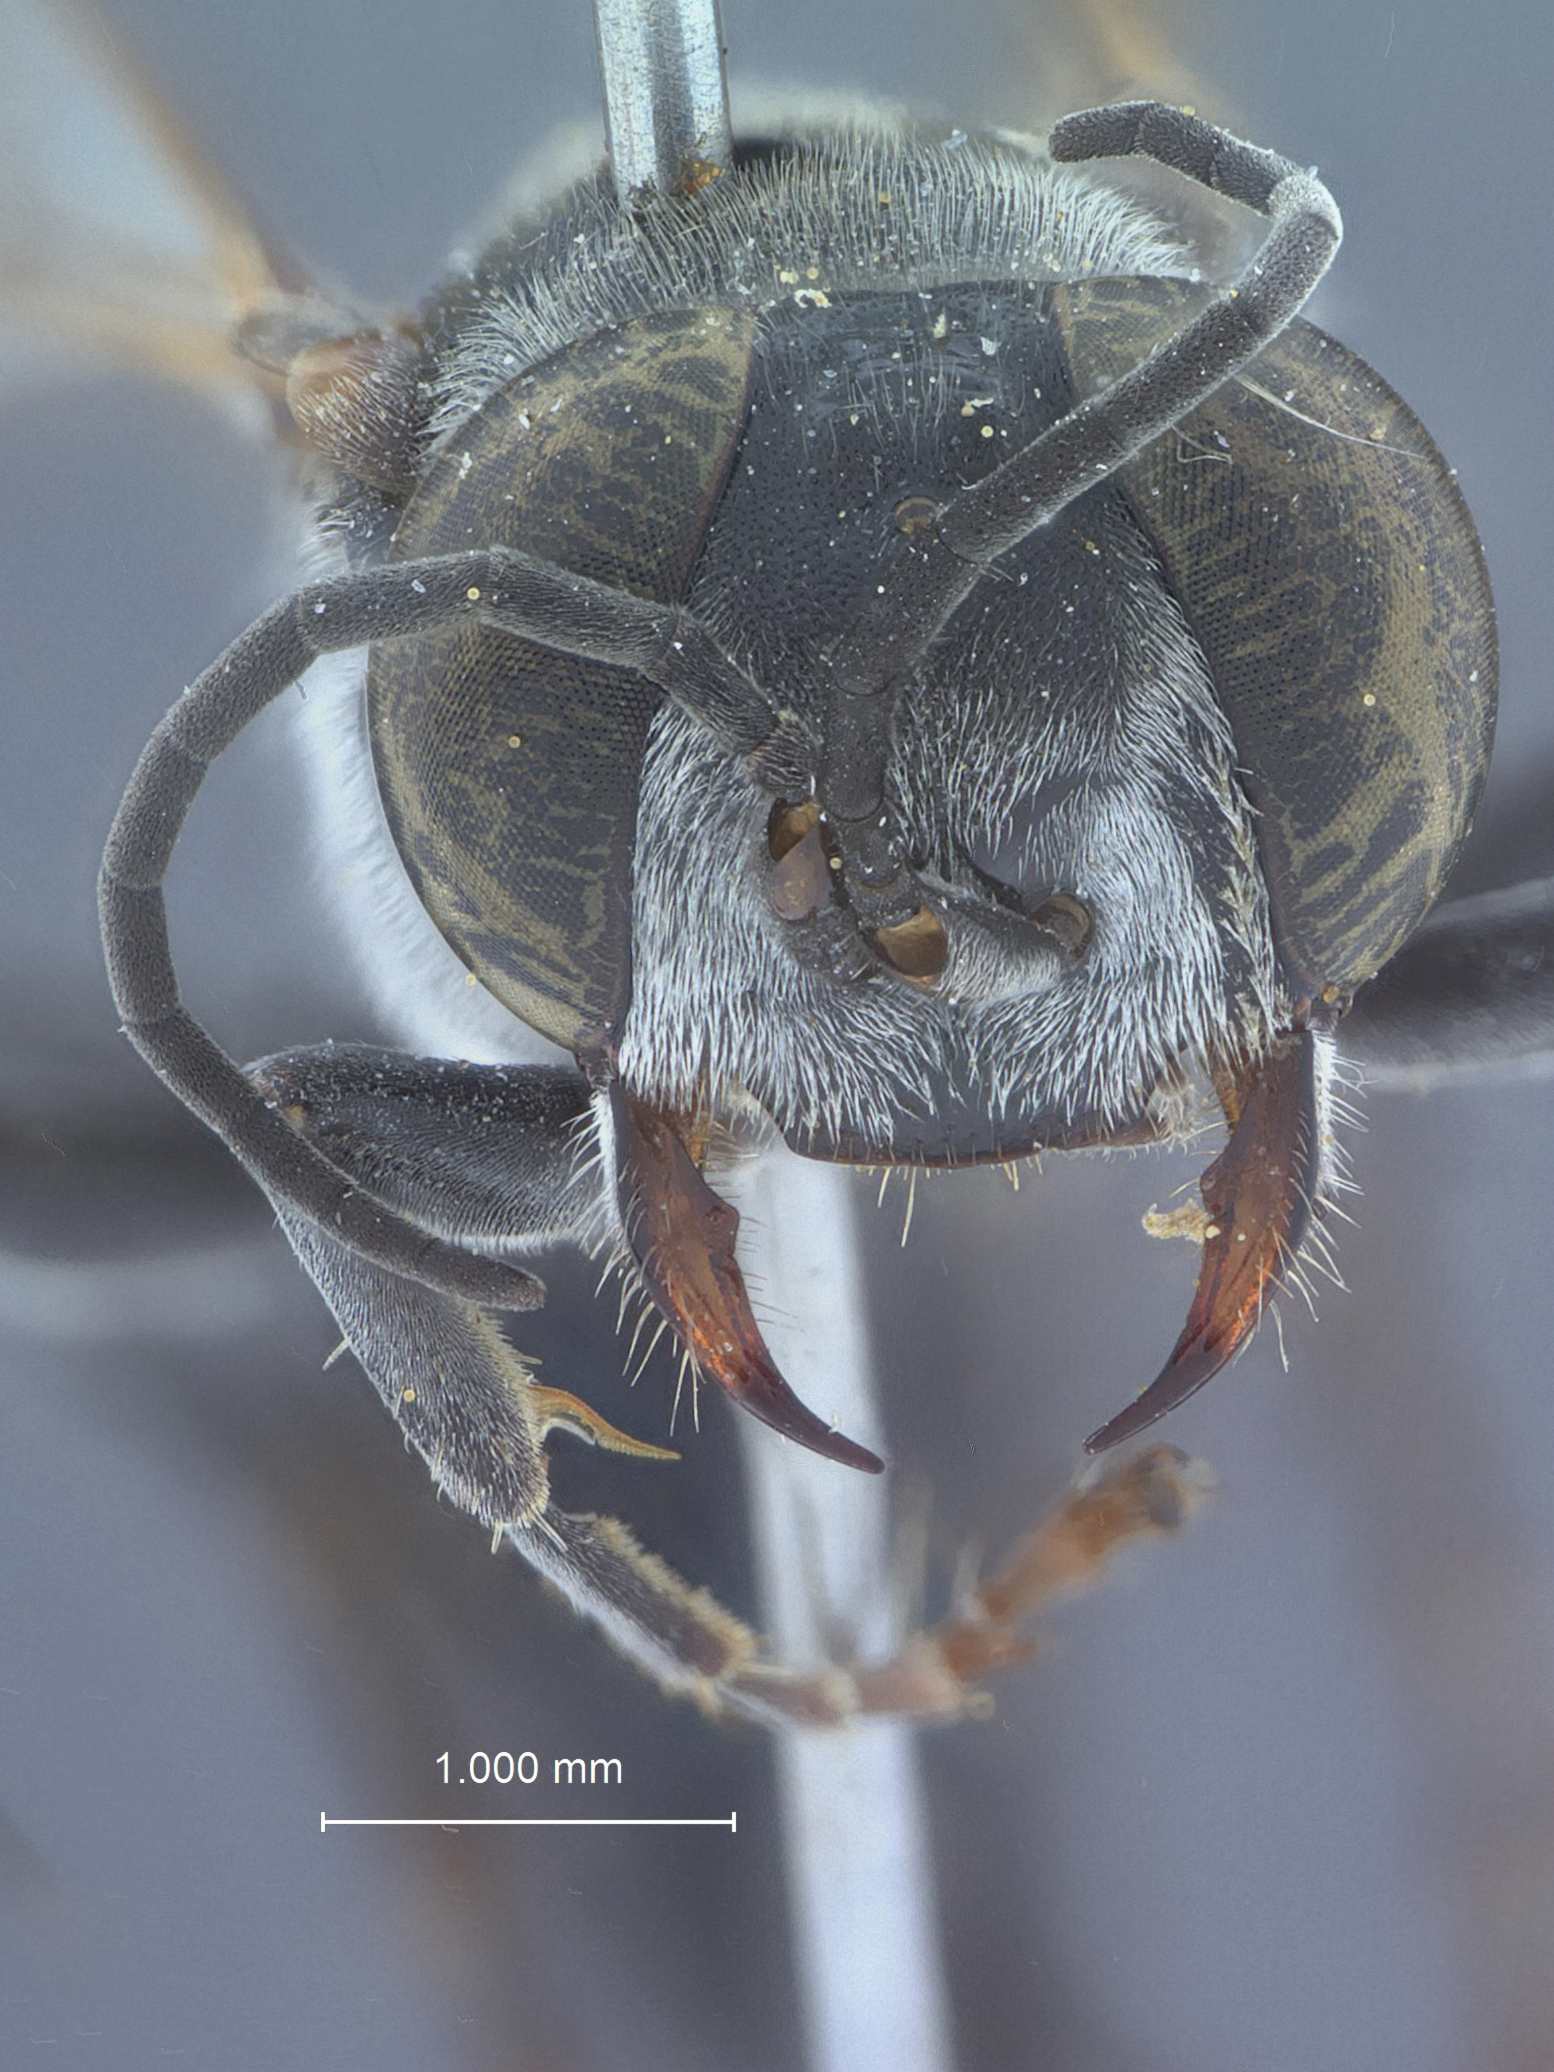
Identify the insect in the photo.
Tachysphex formosanus
